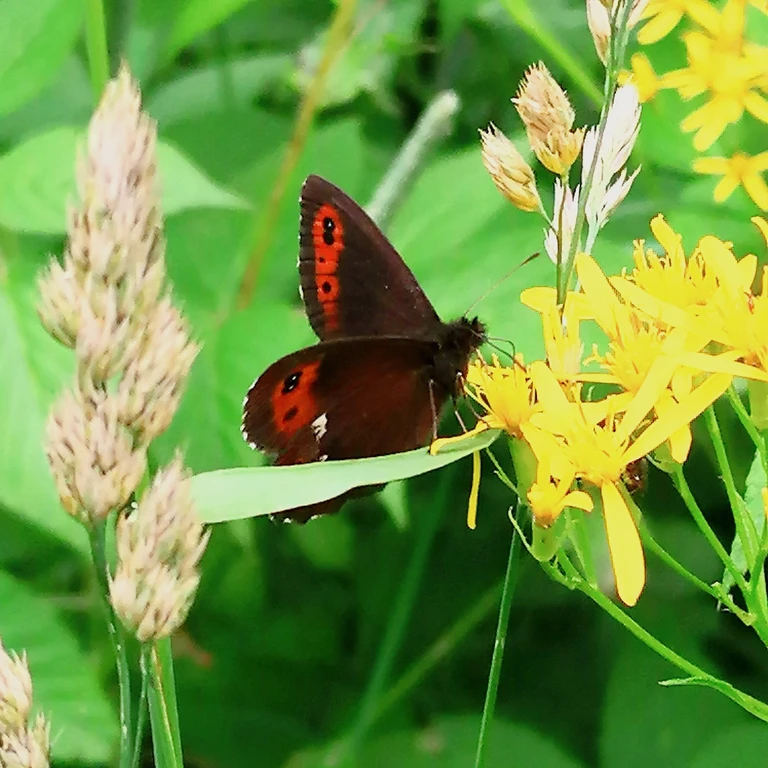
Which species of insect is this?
Erebia ligea
